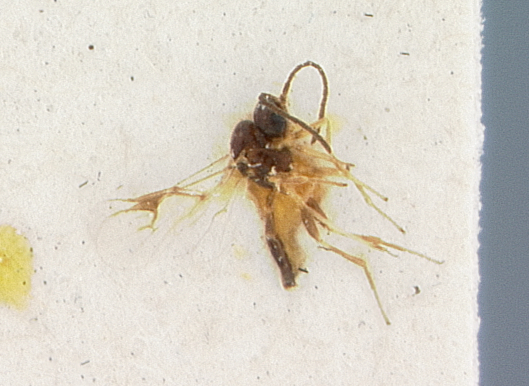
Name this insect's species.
Lysiphlebus testaceipes
